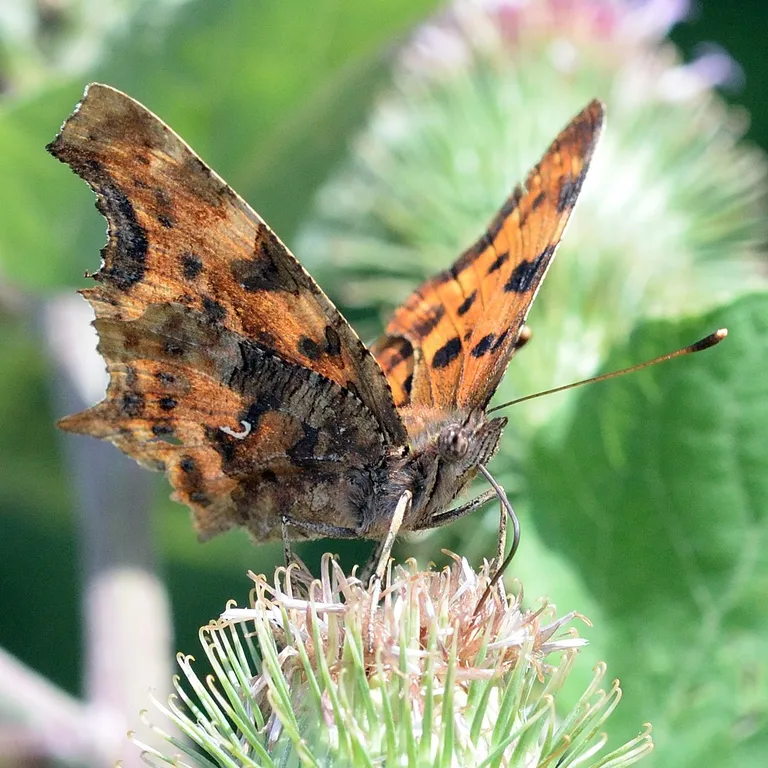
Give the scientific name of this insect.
Polygonia c-album
